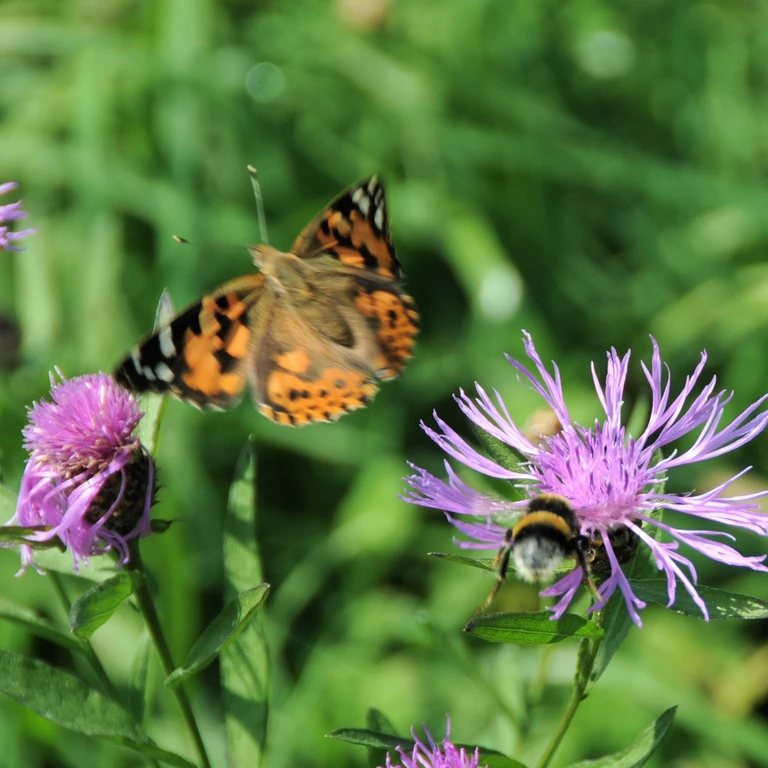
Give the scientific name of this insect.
Vanessa cardui
